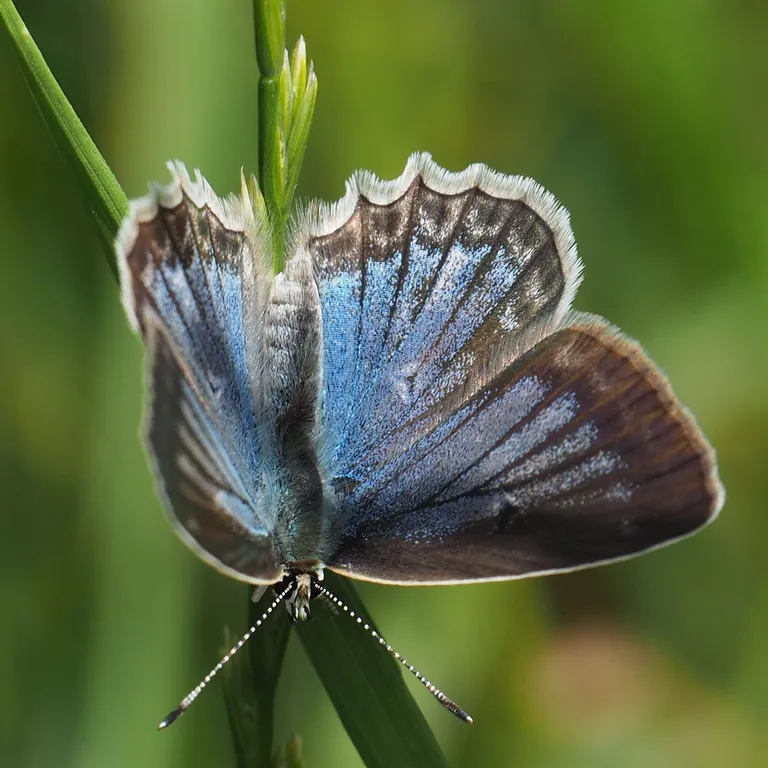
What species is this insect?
Polyommatus daphnis
